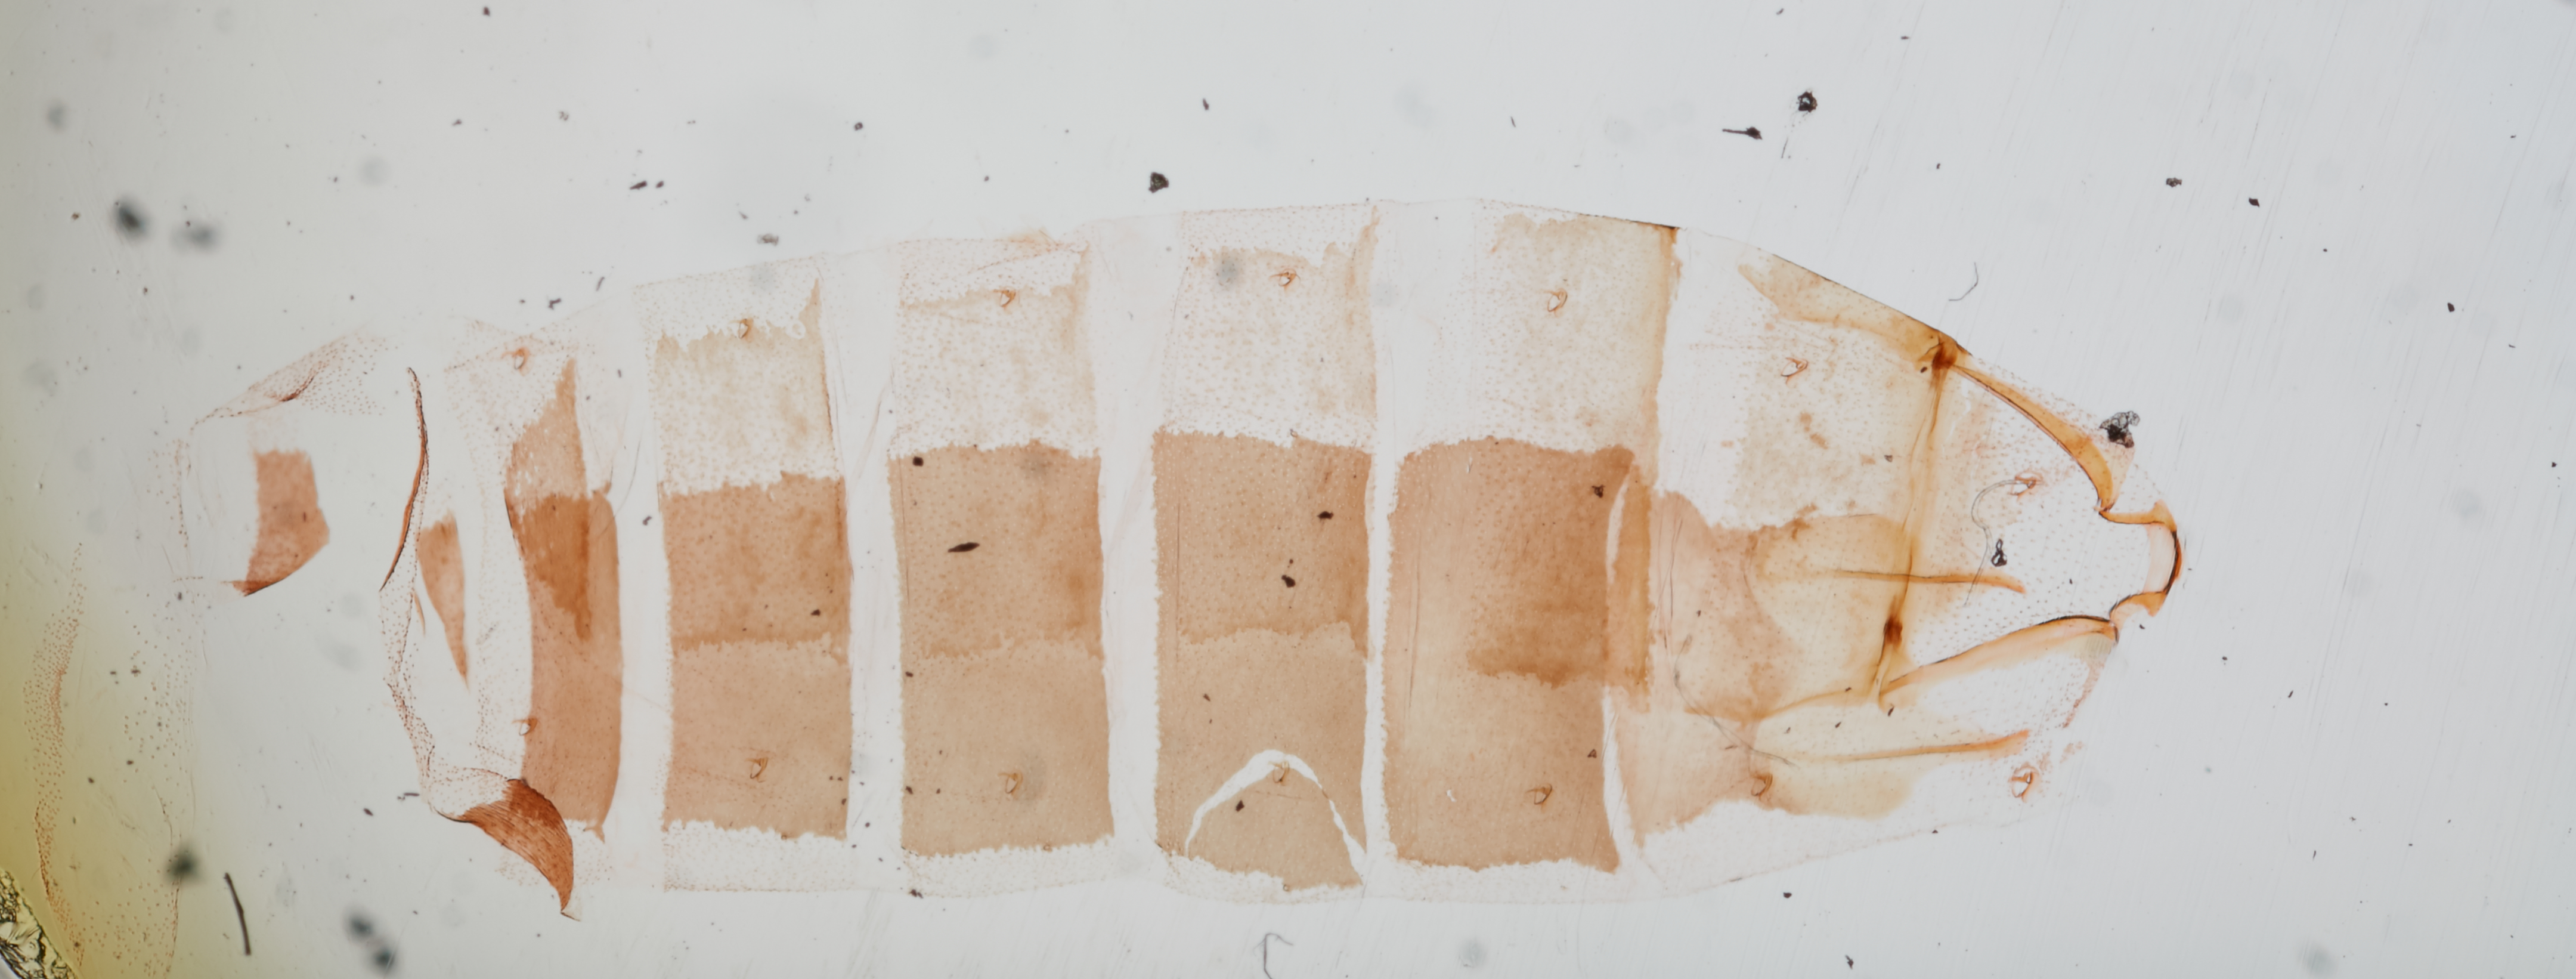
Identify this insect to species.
Ethmia punctessa
